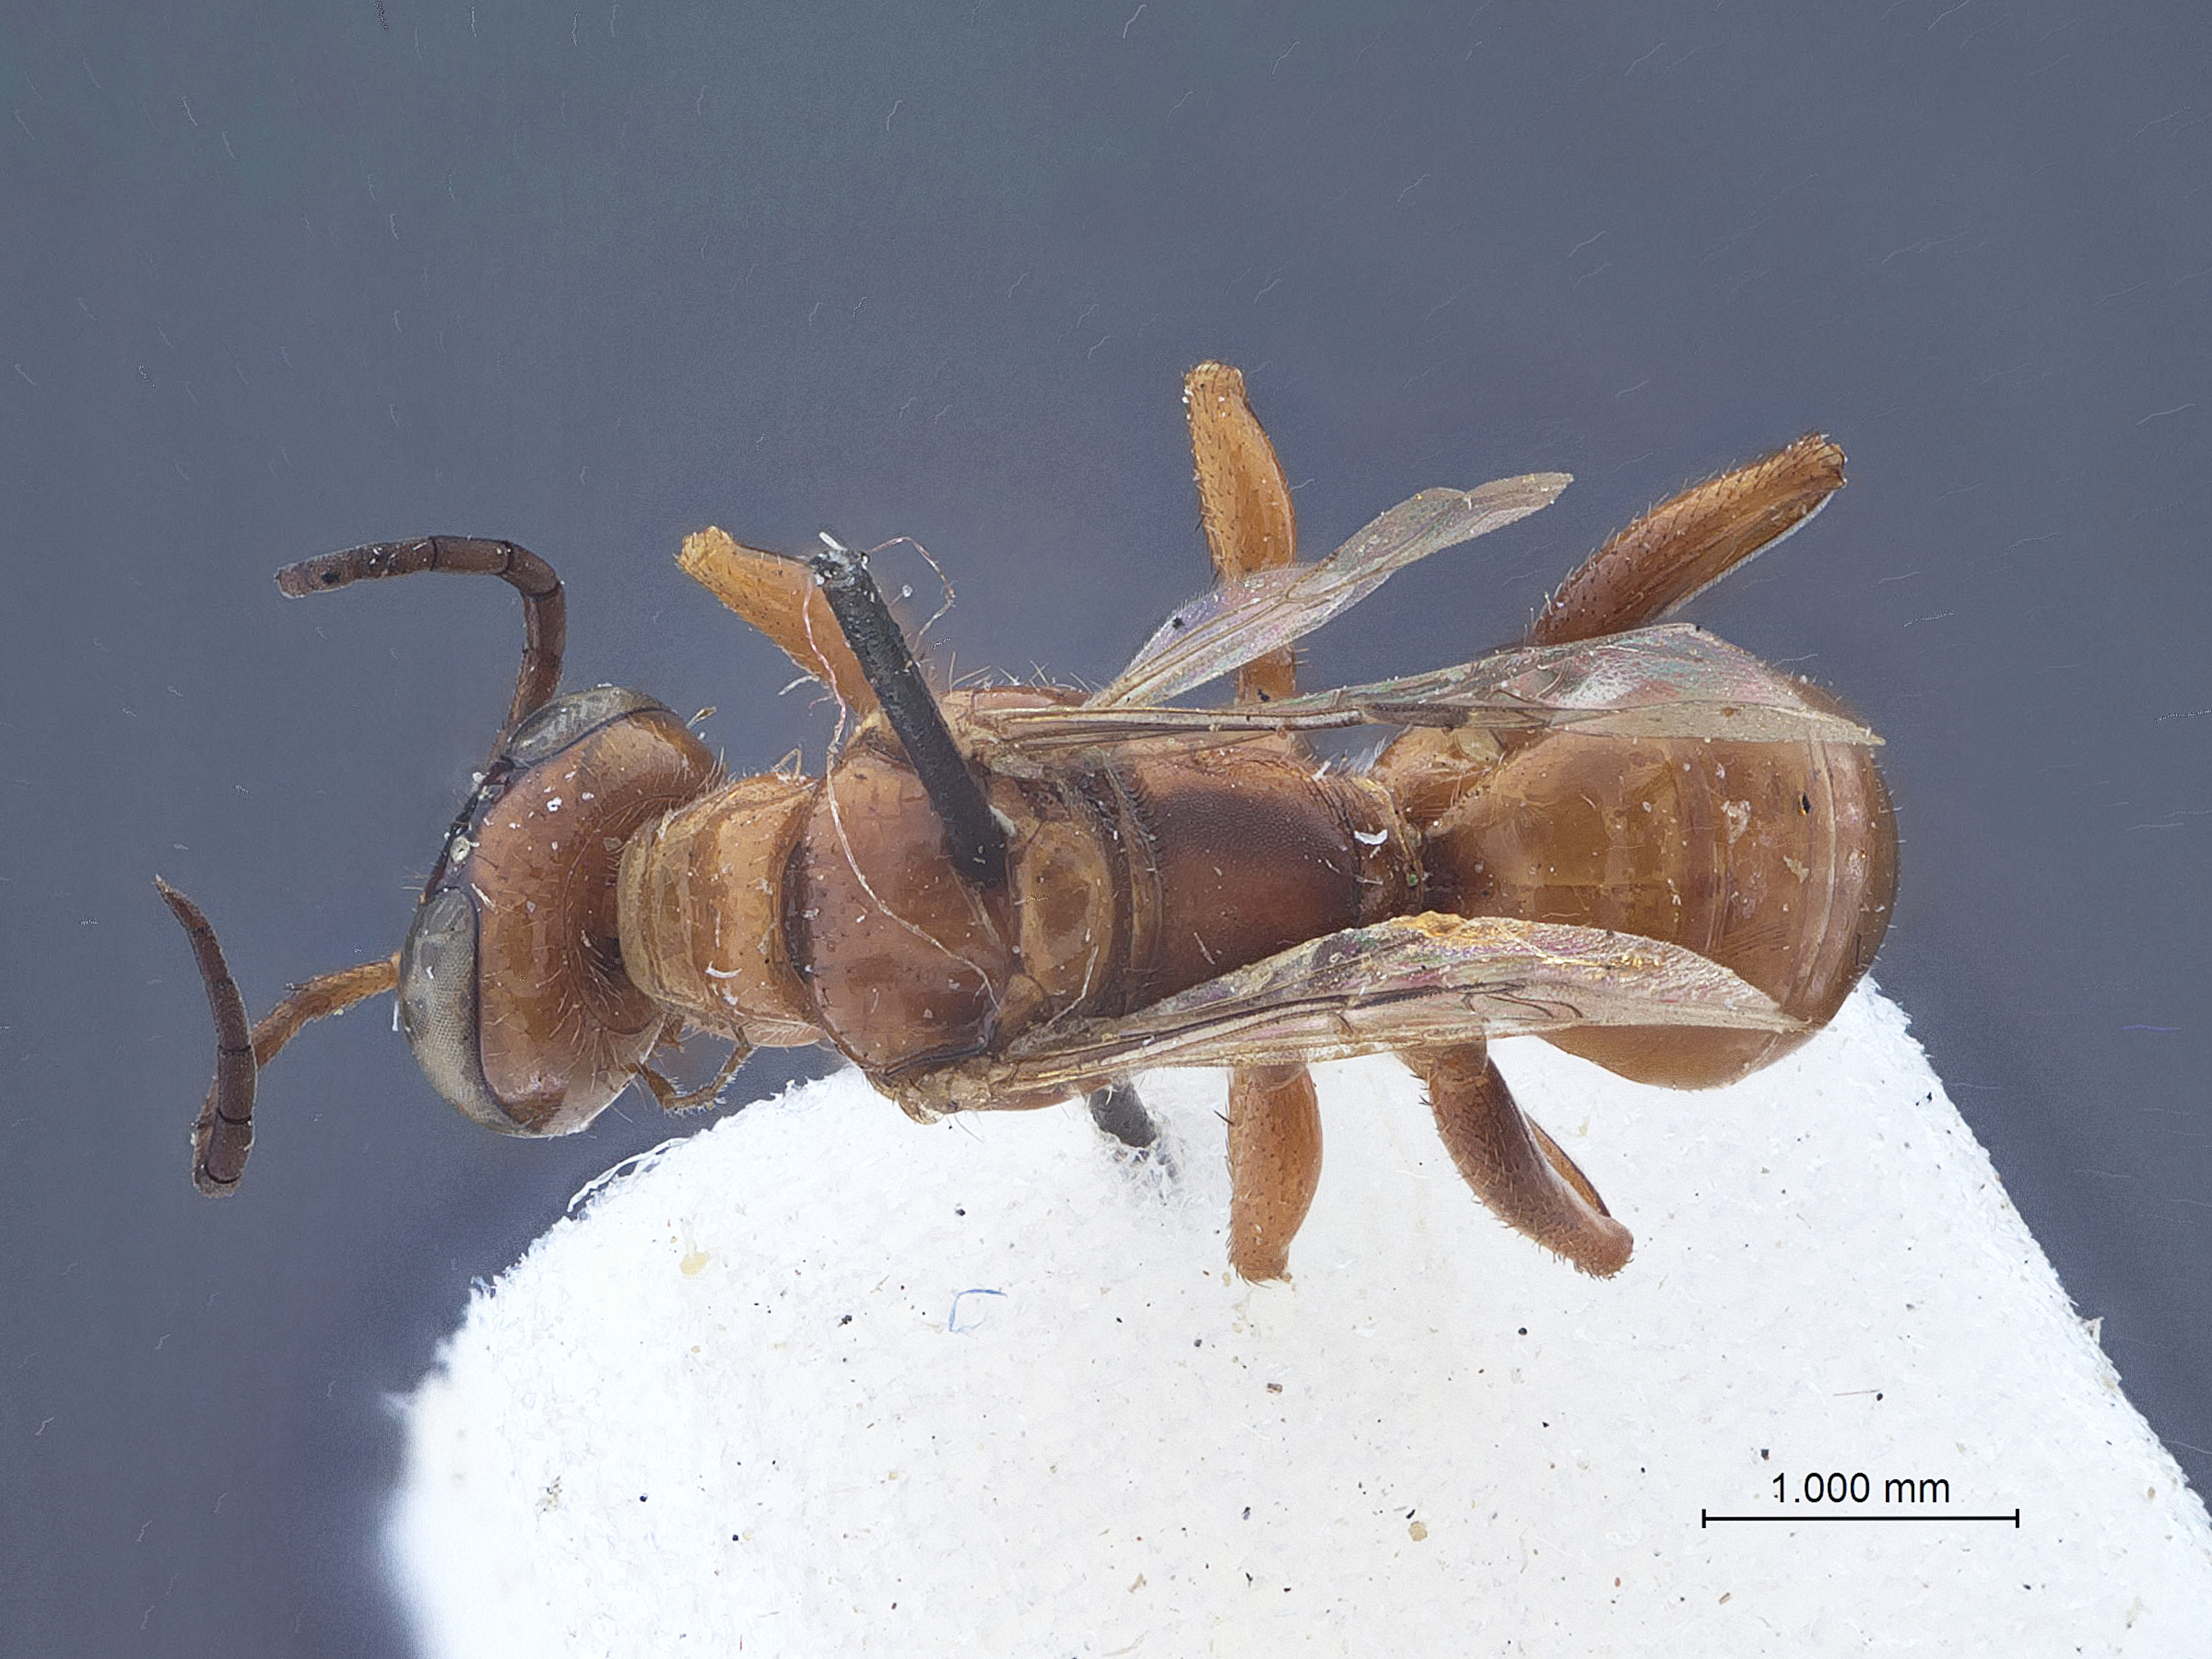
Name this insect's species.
Diploplectron relativus
